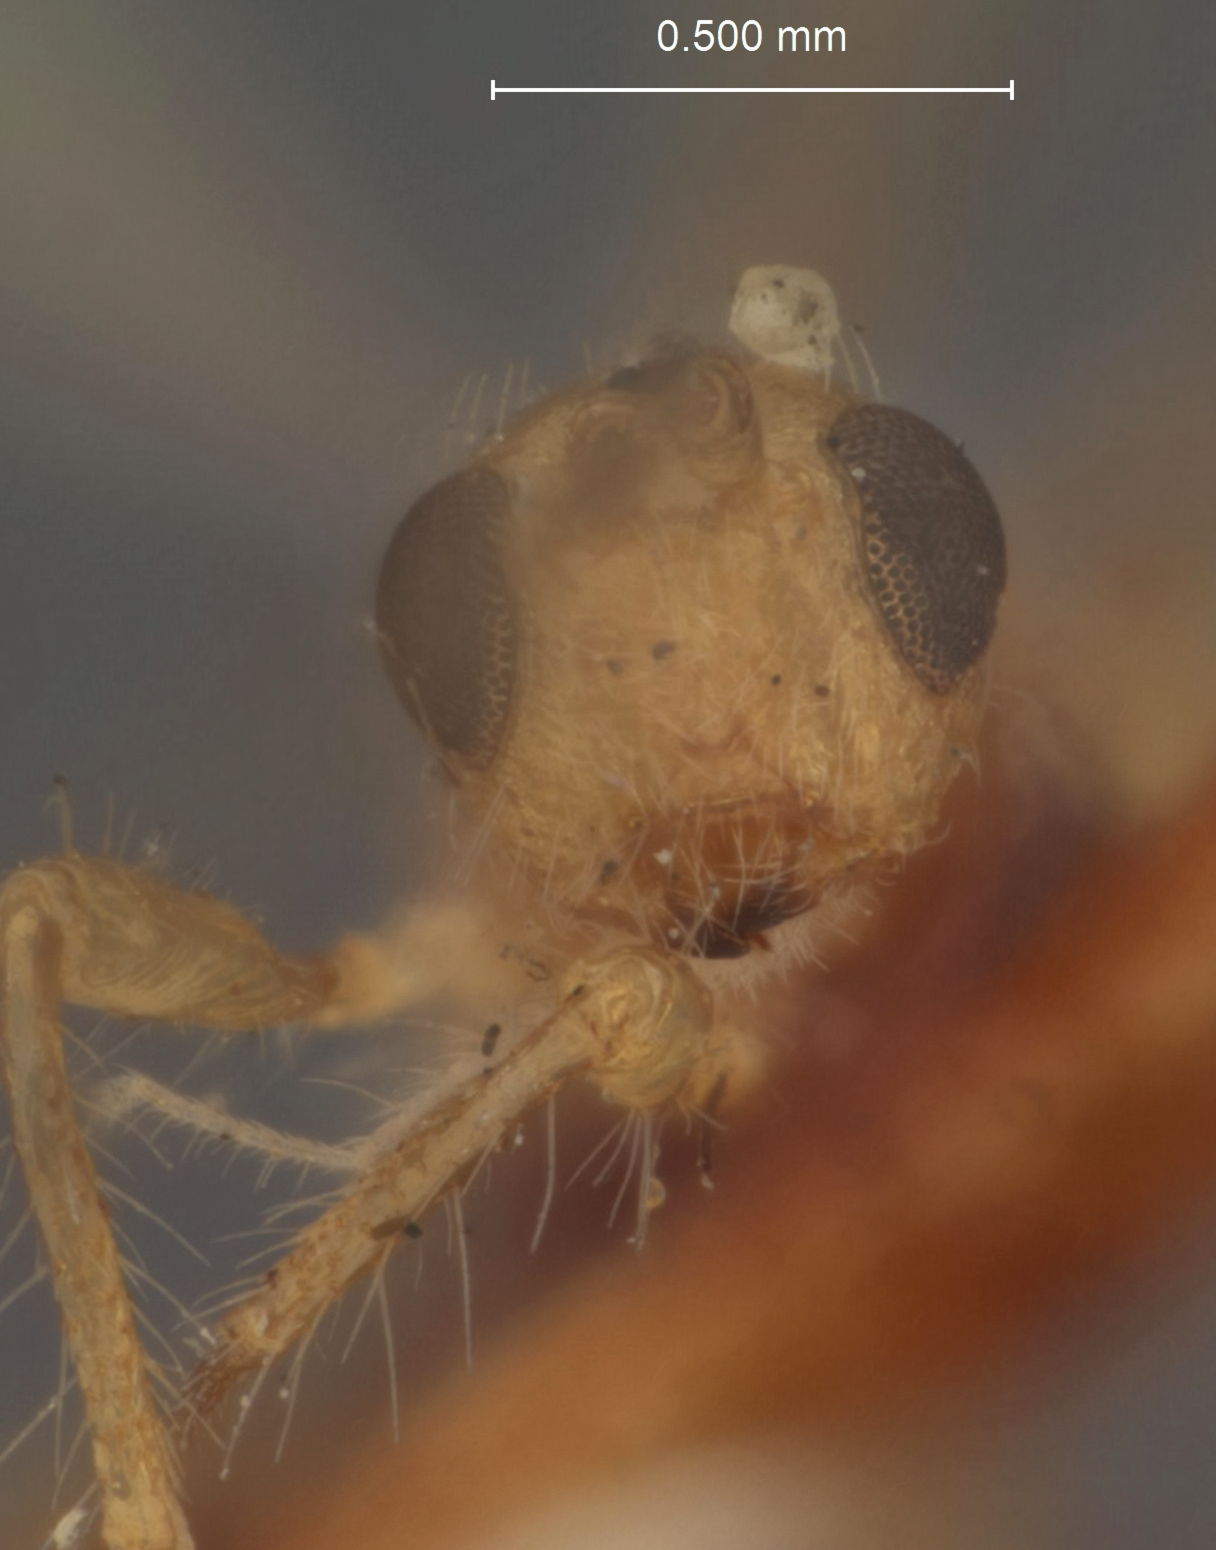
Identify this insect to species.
Spathius delicatus
